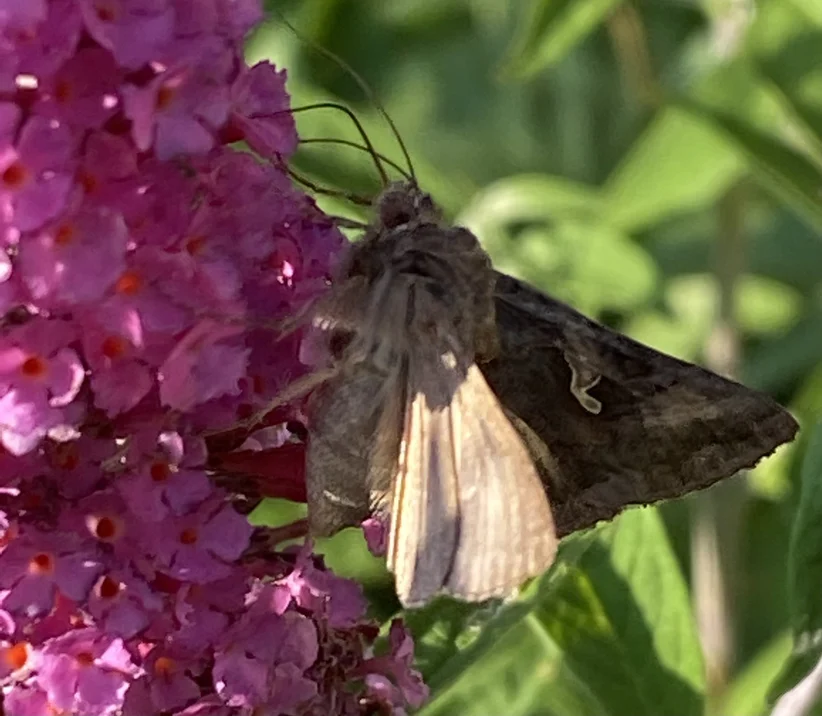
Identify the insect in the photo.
Autographa gamma
